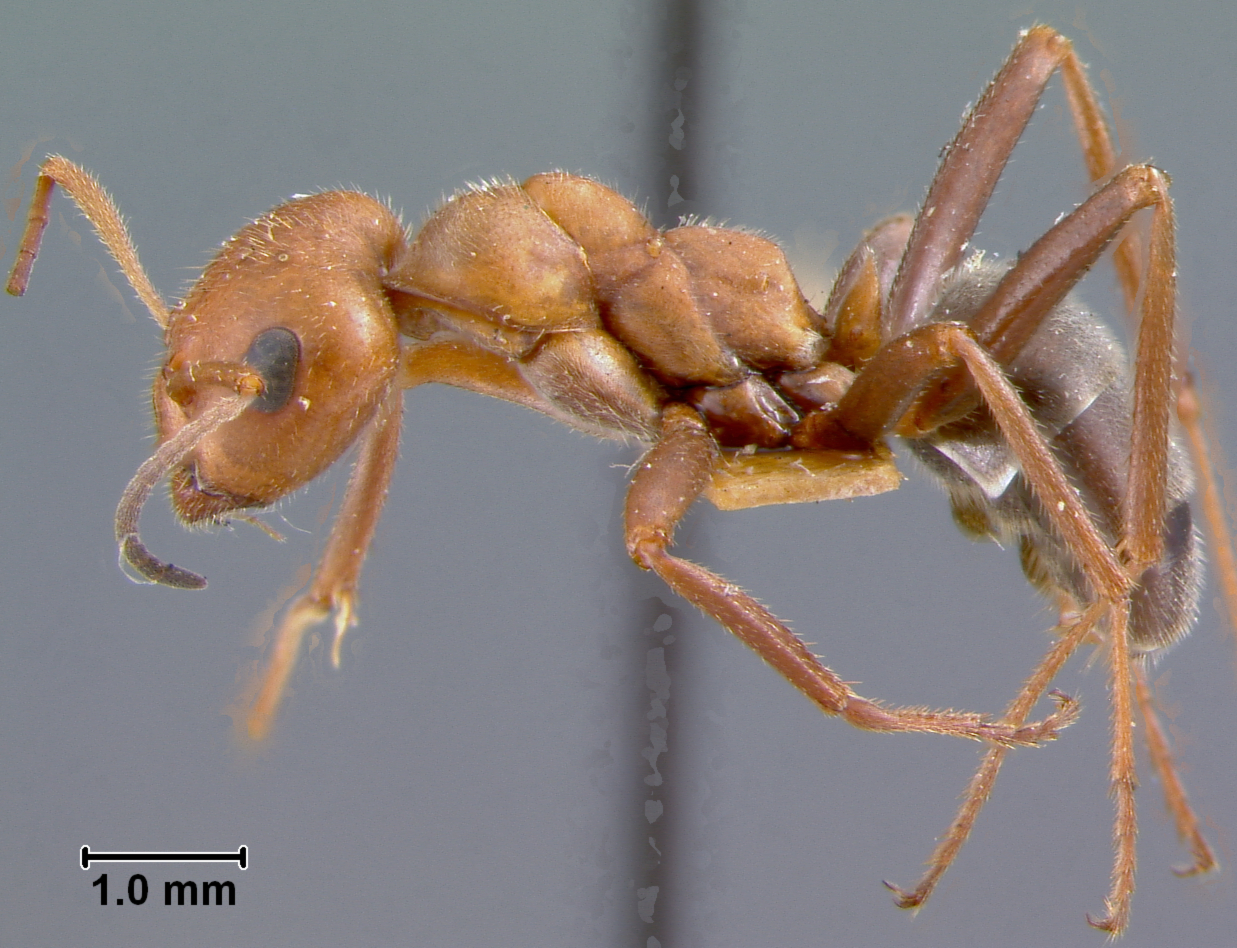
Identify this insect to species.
Formica oreas
